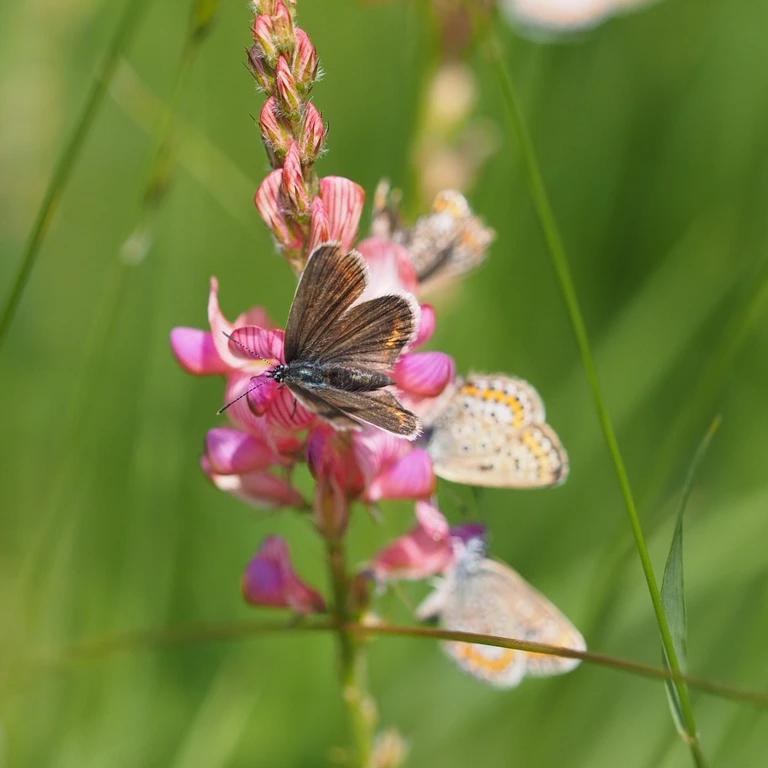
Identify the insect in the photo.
Plebejus argus
